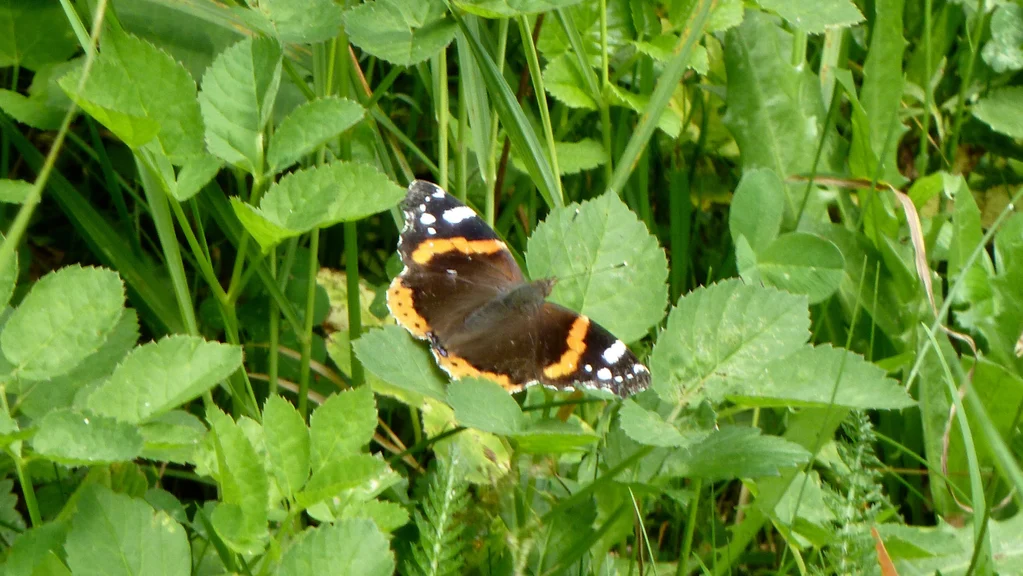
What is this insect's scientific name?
Vanessa atalanta
